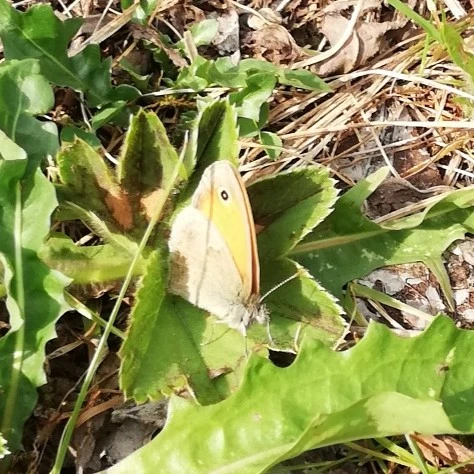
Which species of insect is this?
Coenonympha pamphilus
